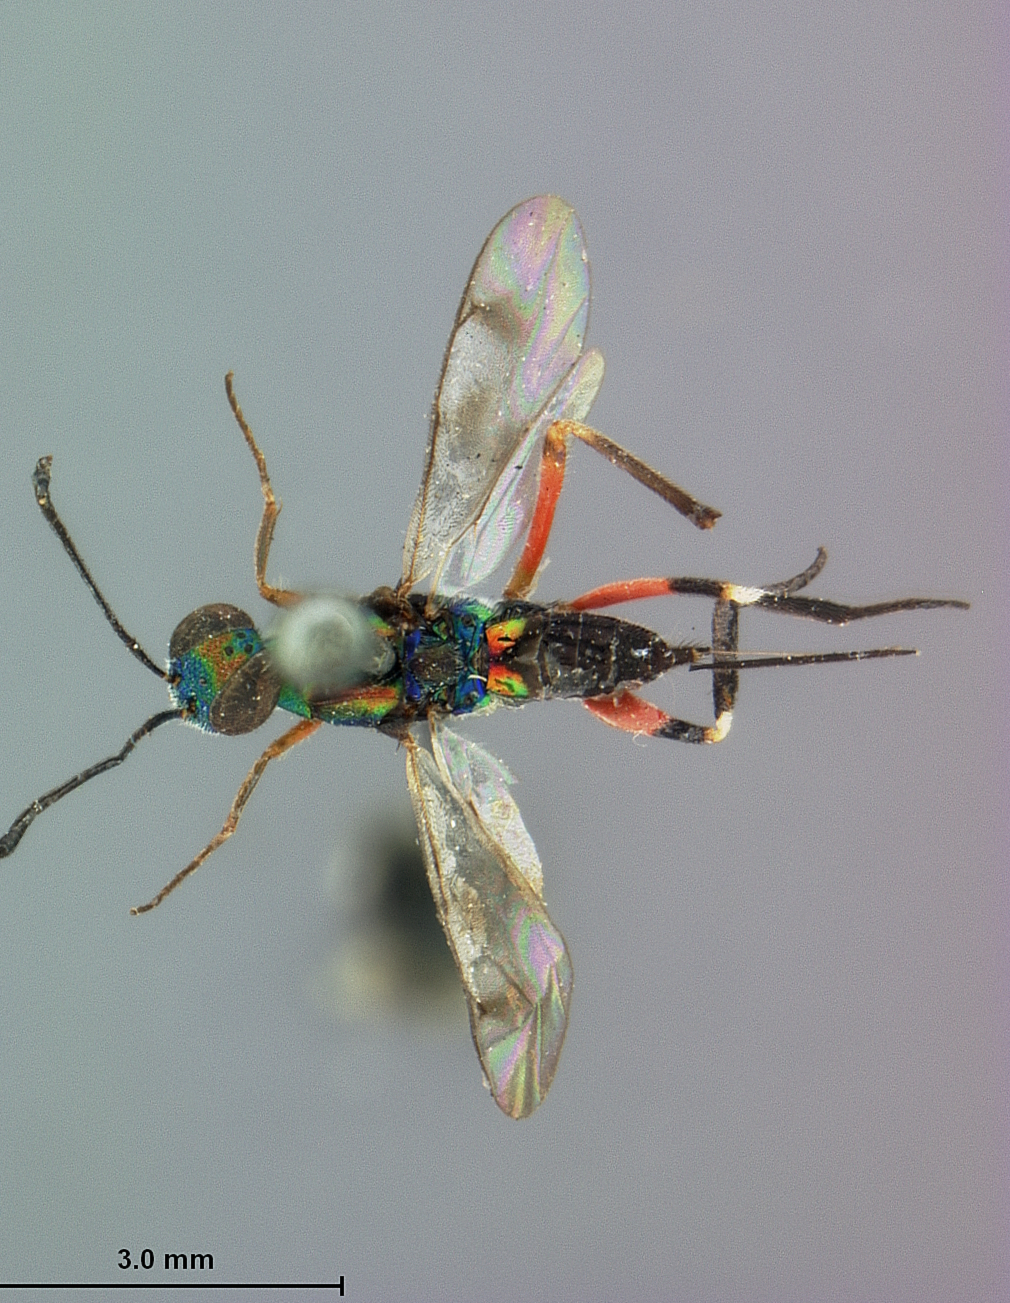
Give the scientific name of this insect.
Metapelma cubensis
